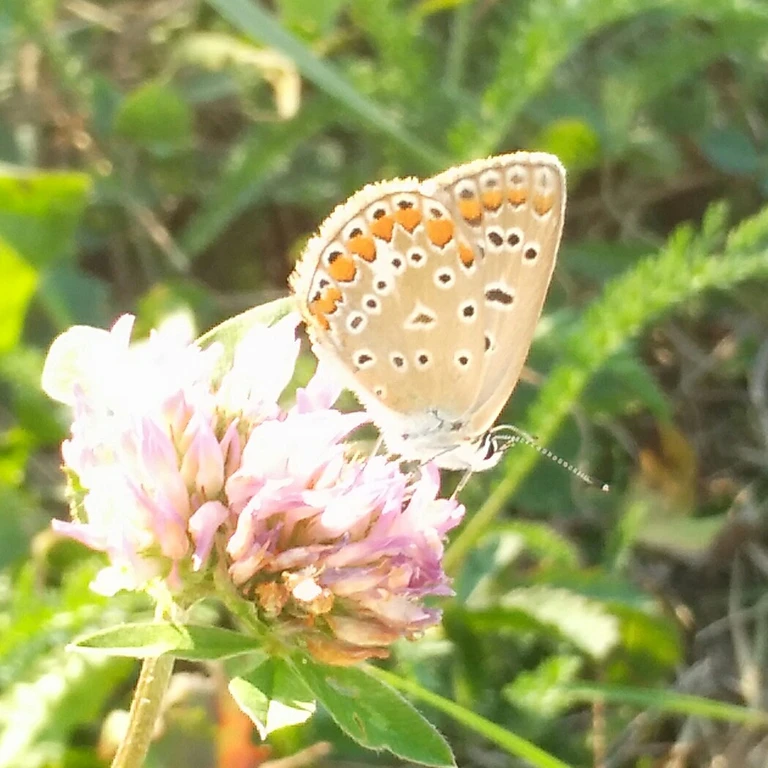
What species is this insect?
Polyommatus icarus
